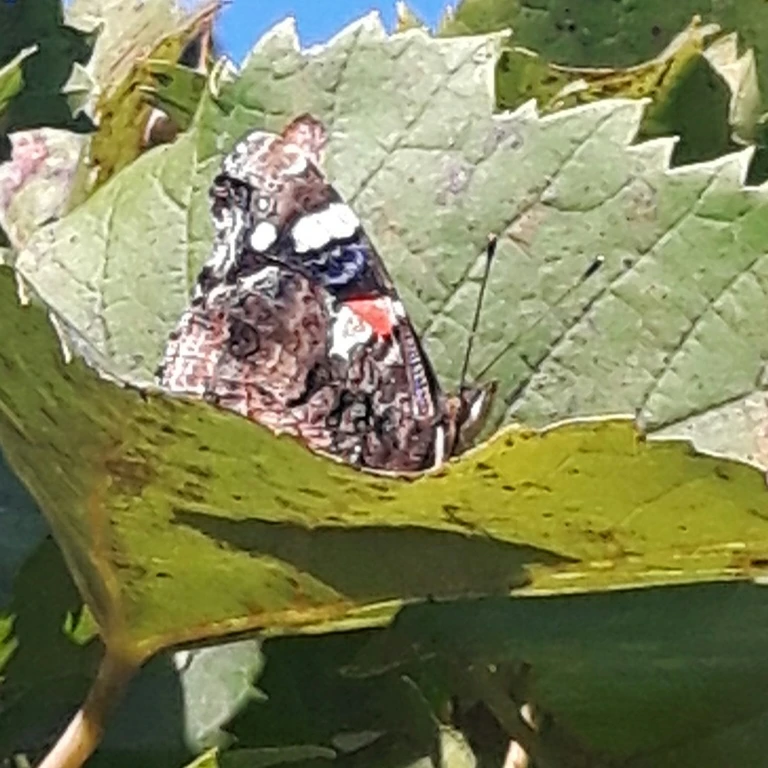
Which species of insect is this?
Vanessa atalanta
